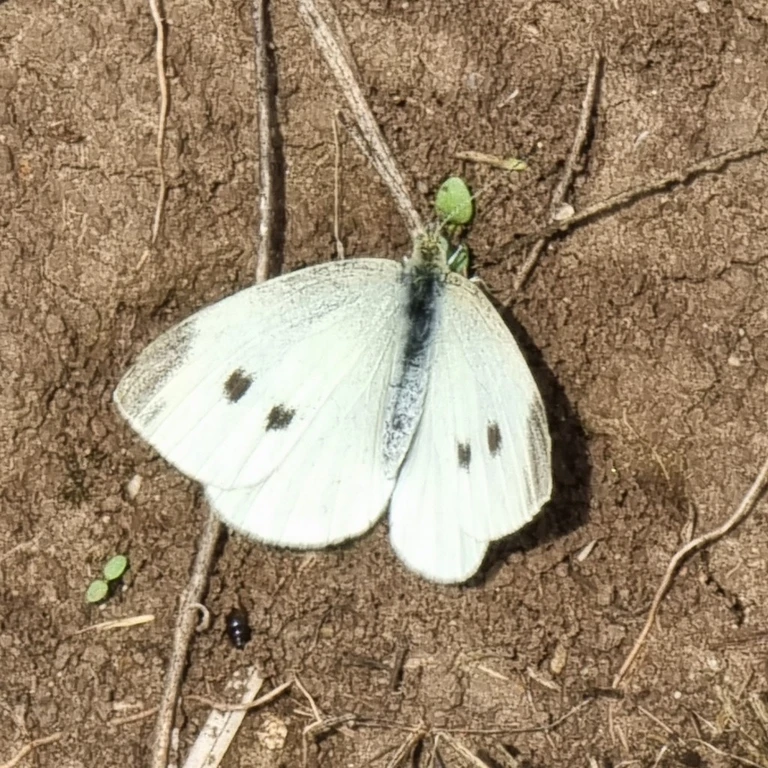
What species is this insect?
Pieris rapae
